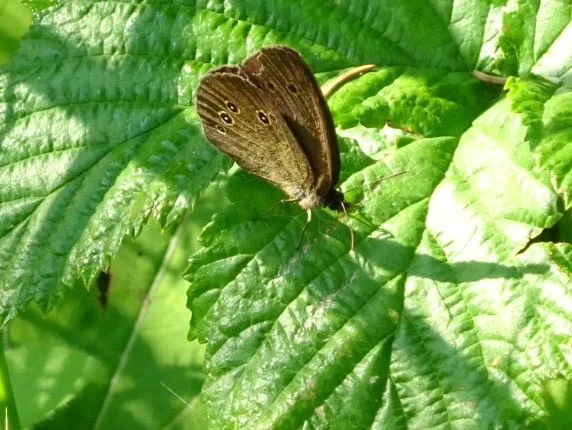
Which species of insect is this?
Aphantopus hyperantus
